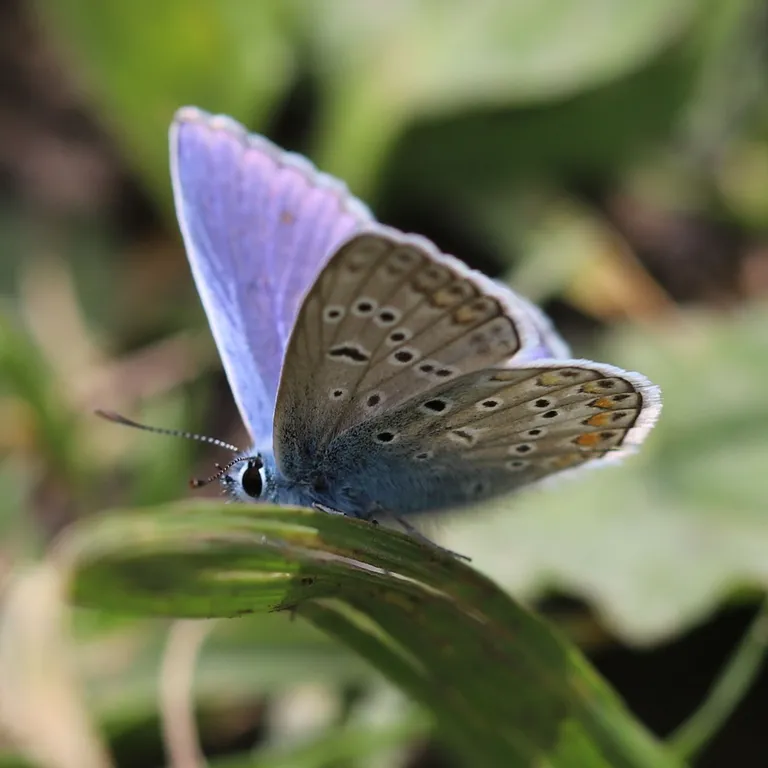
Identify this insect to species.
Polyommatus icarus
